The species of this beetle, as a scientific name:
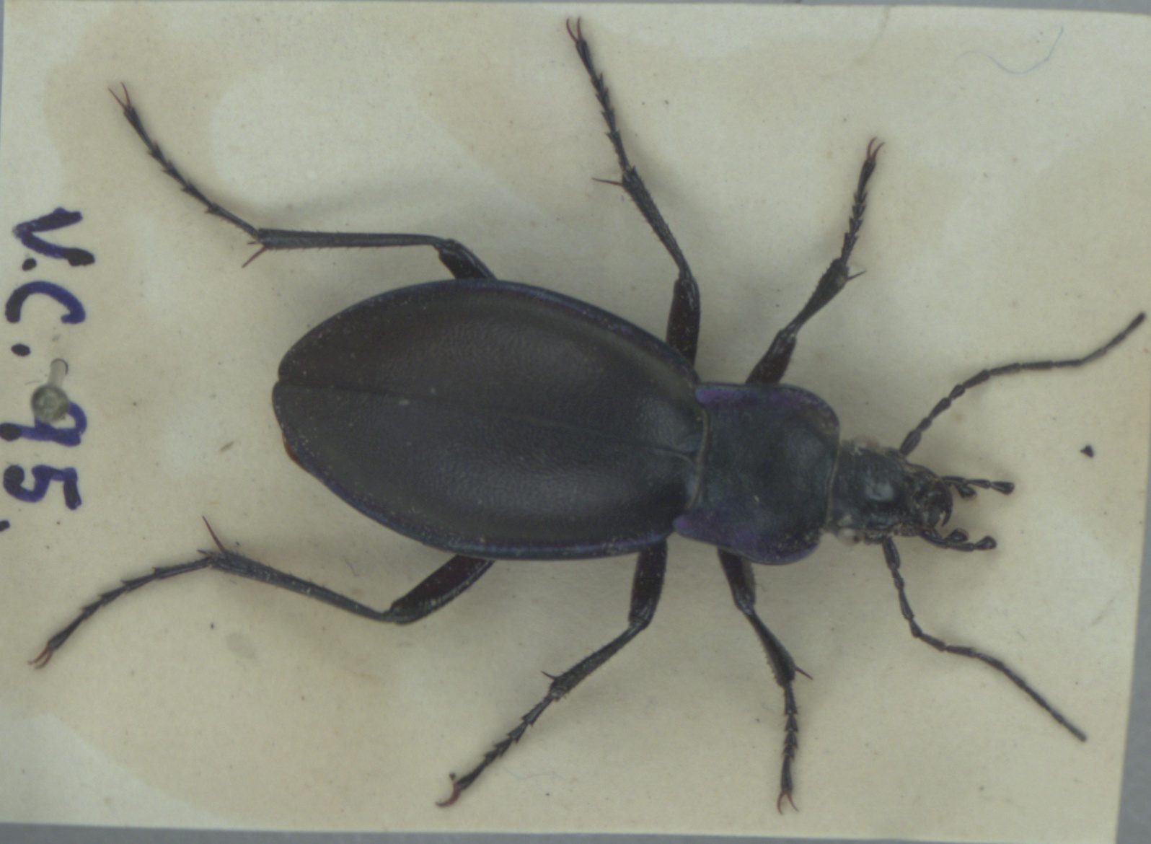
Carabus violaceus
